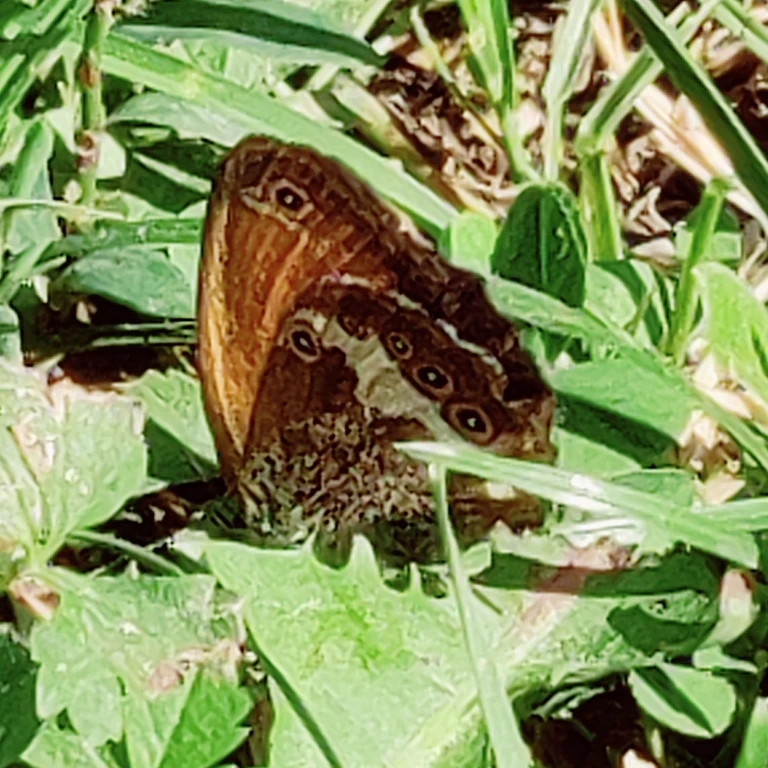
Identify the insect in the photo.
Coenonympha arcania
